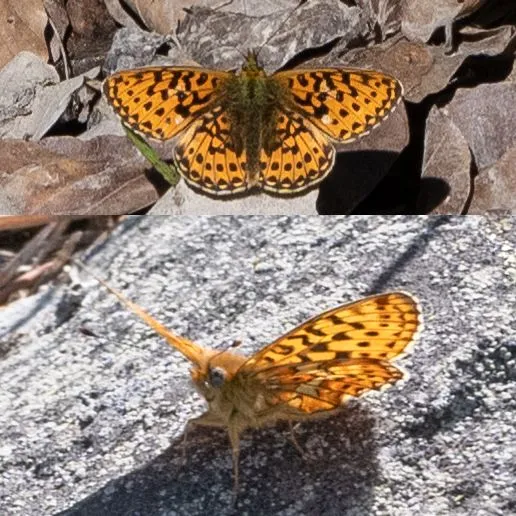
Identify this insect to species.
Boloria euphrosyne (also Clossiana euphrosyne)
